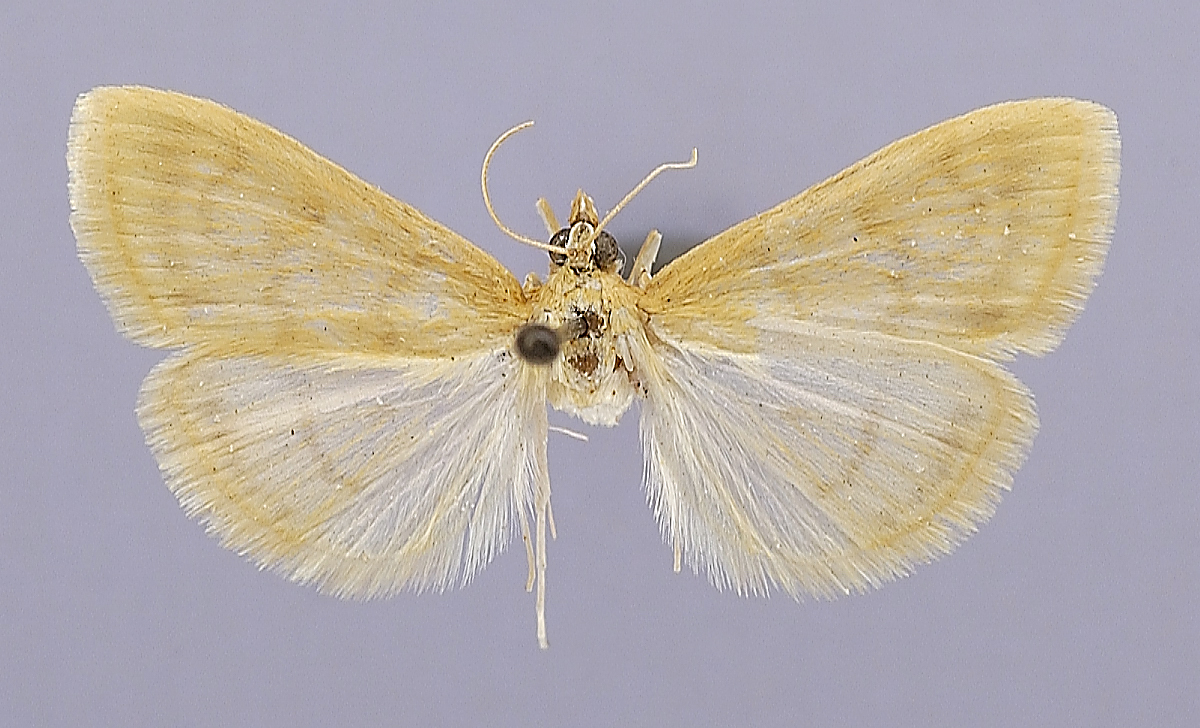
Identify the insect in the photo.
Loxostege neomarculenta
